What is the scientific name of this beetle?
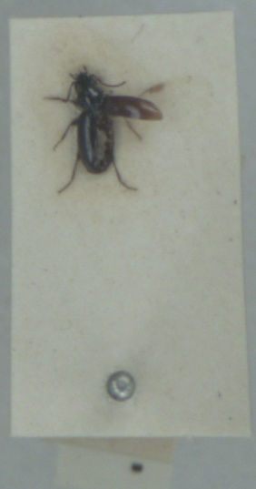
Bembidion minimum
